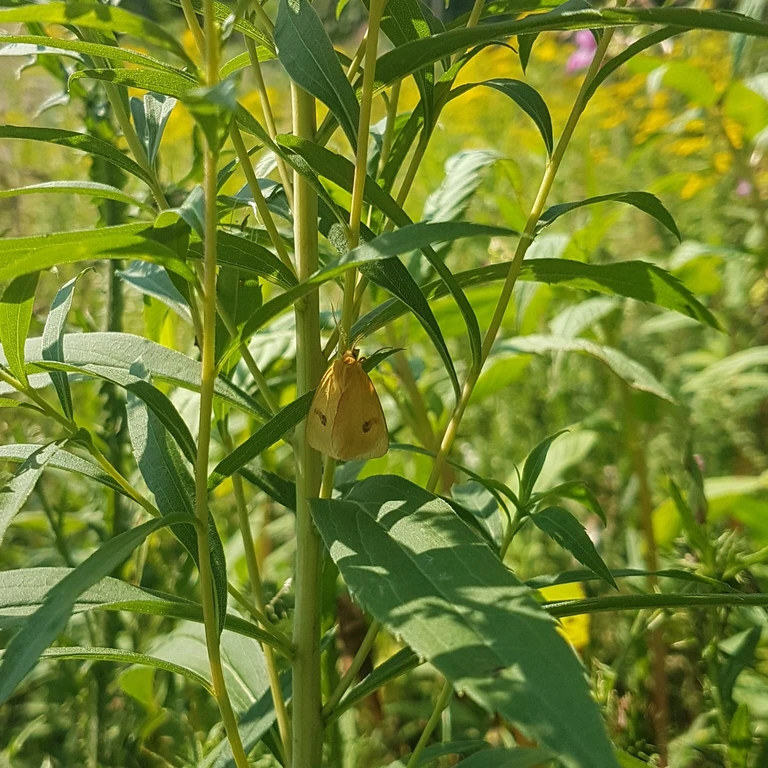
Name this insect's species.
Diacrisia sannio
